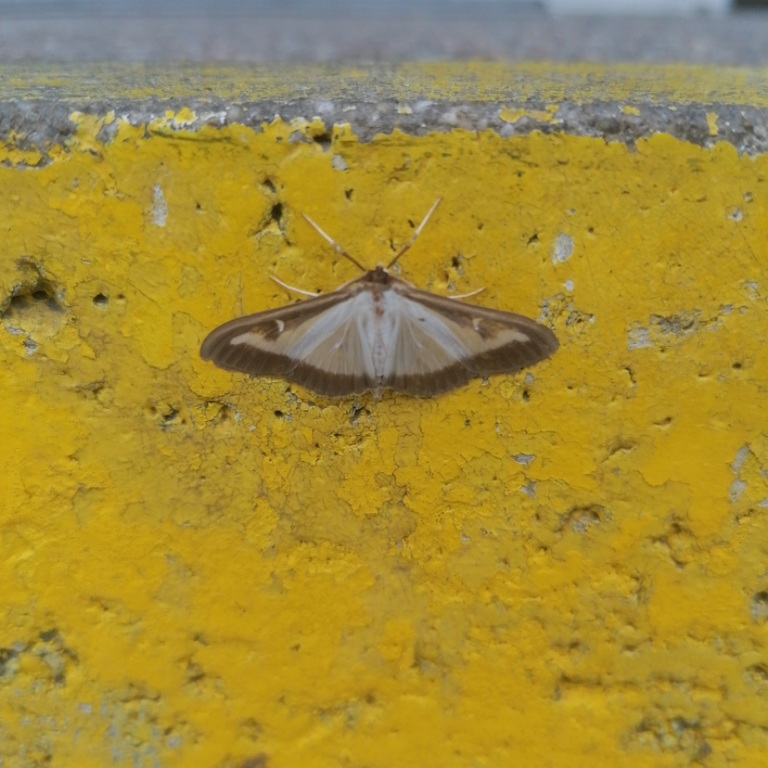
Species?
Cydalima perspectalis
